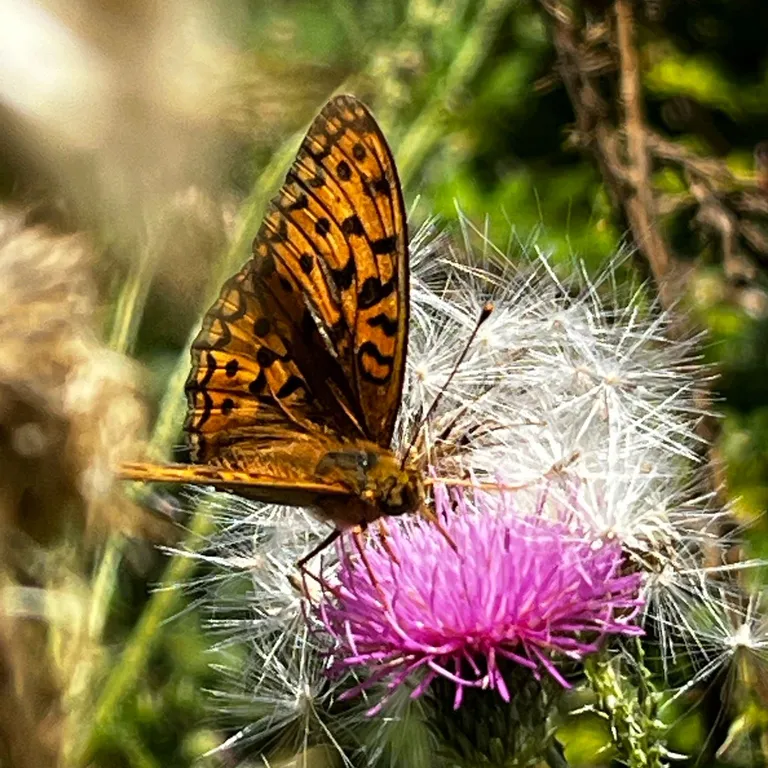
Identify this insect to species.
Fabriciana adippe
